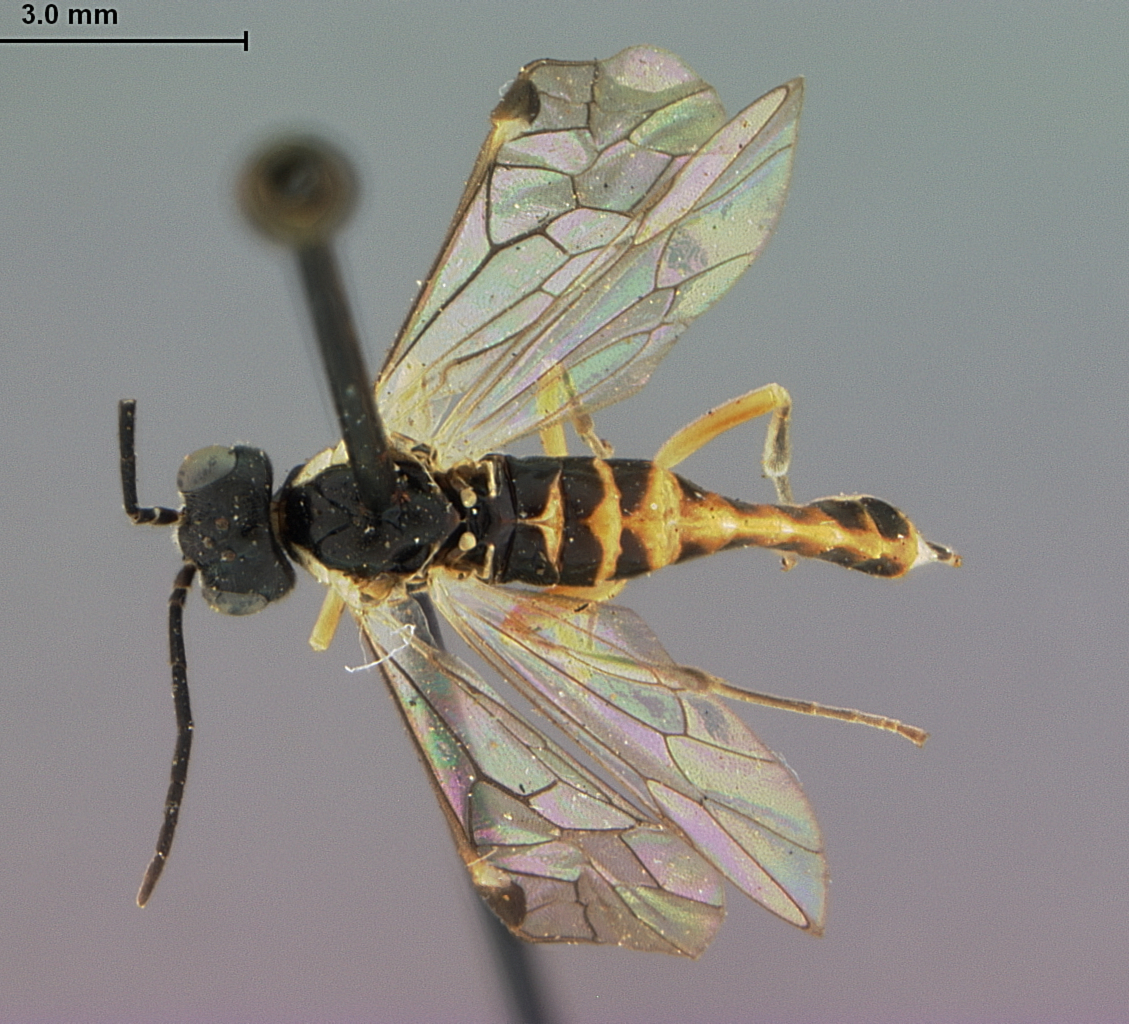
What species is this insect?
Emphytina pulchella
